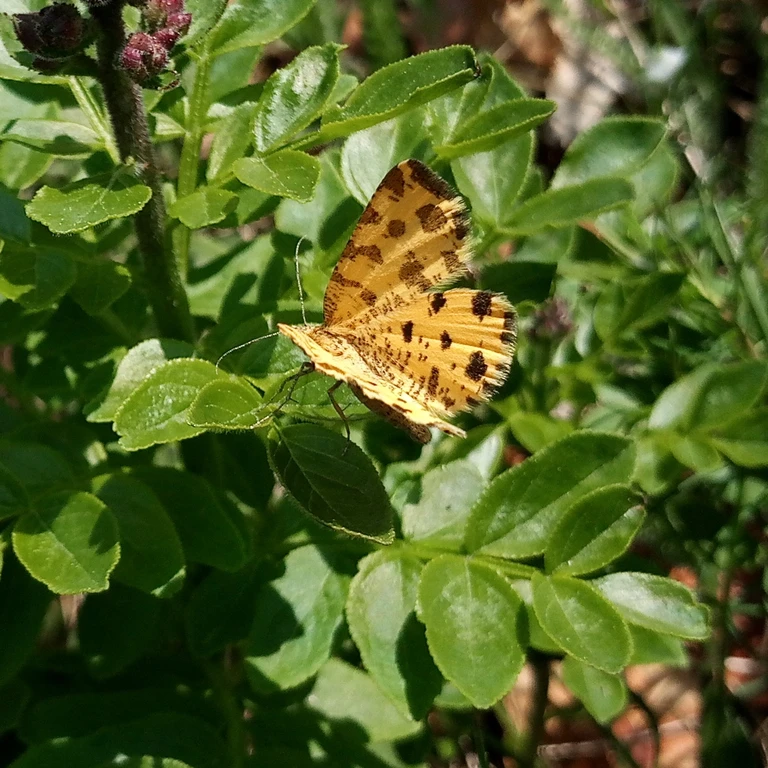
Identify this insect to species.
Pseudopanthera macularia
